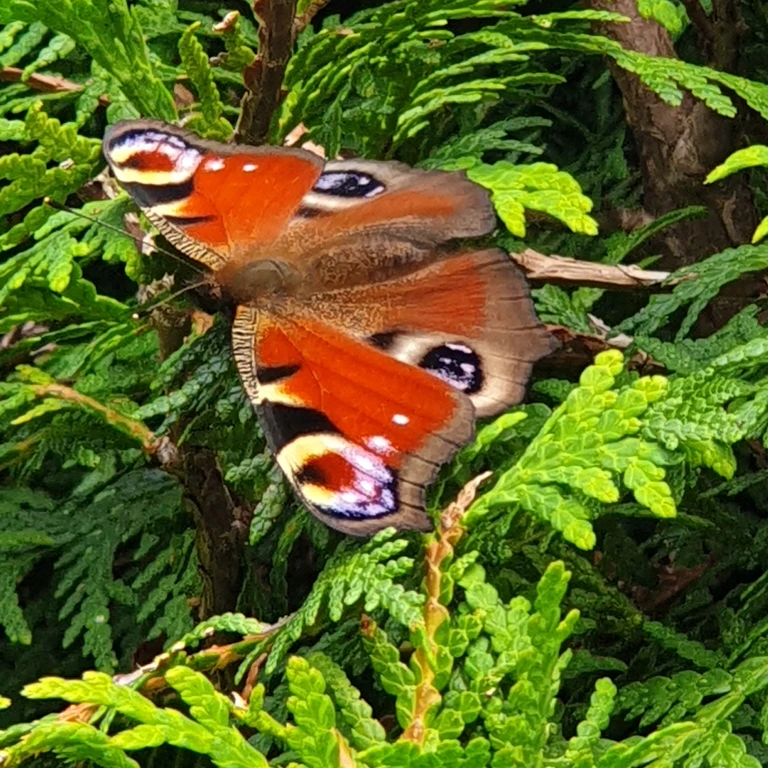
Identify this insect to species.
Aglais io
